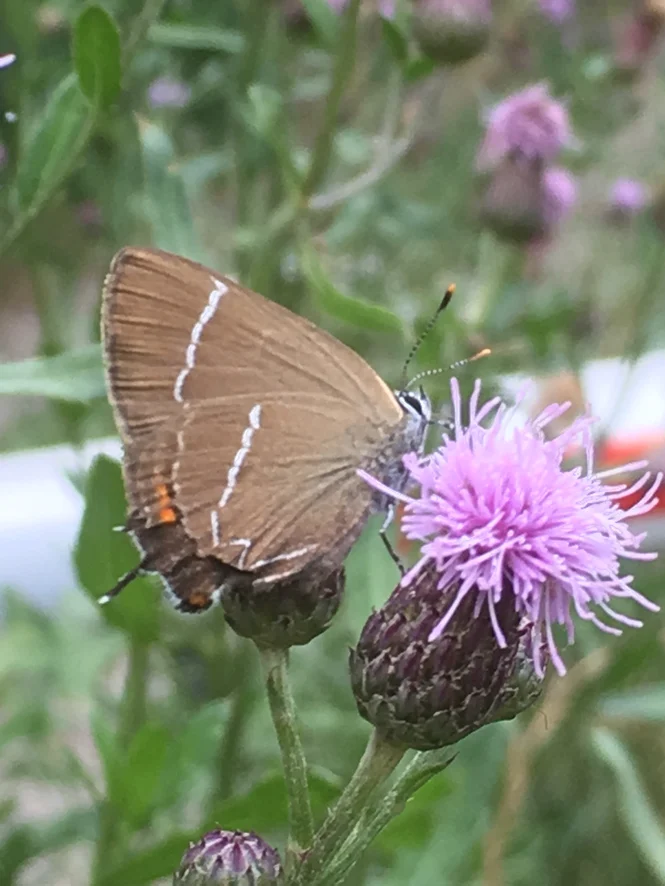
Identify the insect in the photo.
Satyrium w-album
